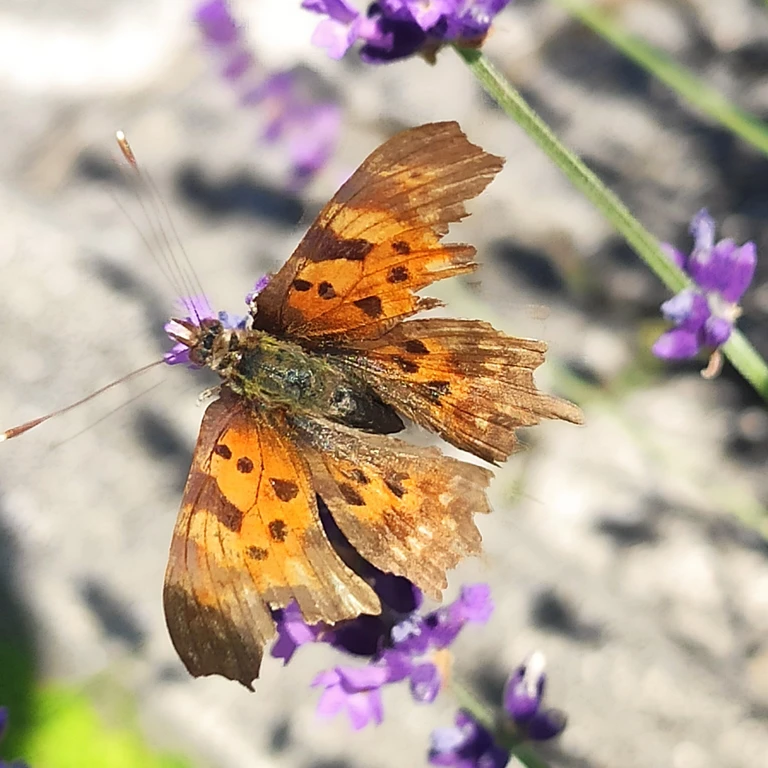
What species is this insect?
Polygonia c-album
